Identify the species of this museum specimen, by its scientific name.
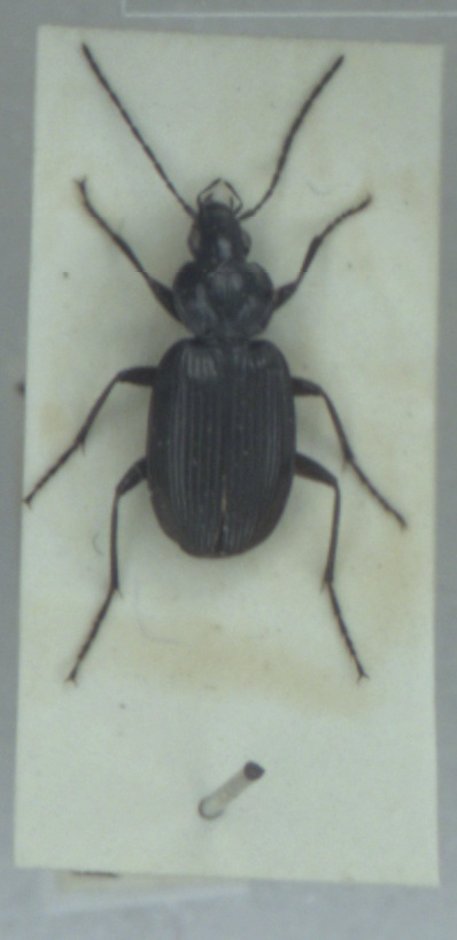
Agonum emarginatum
